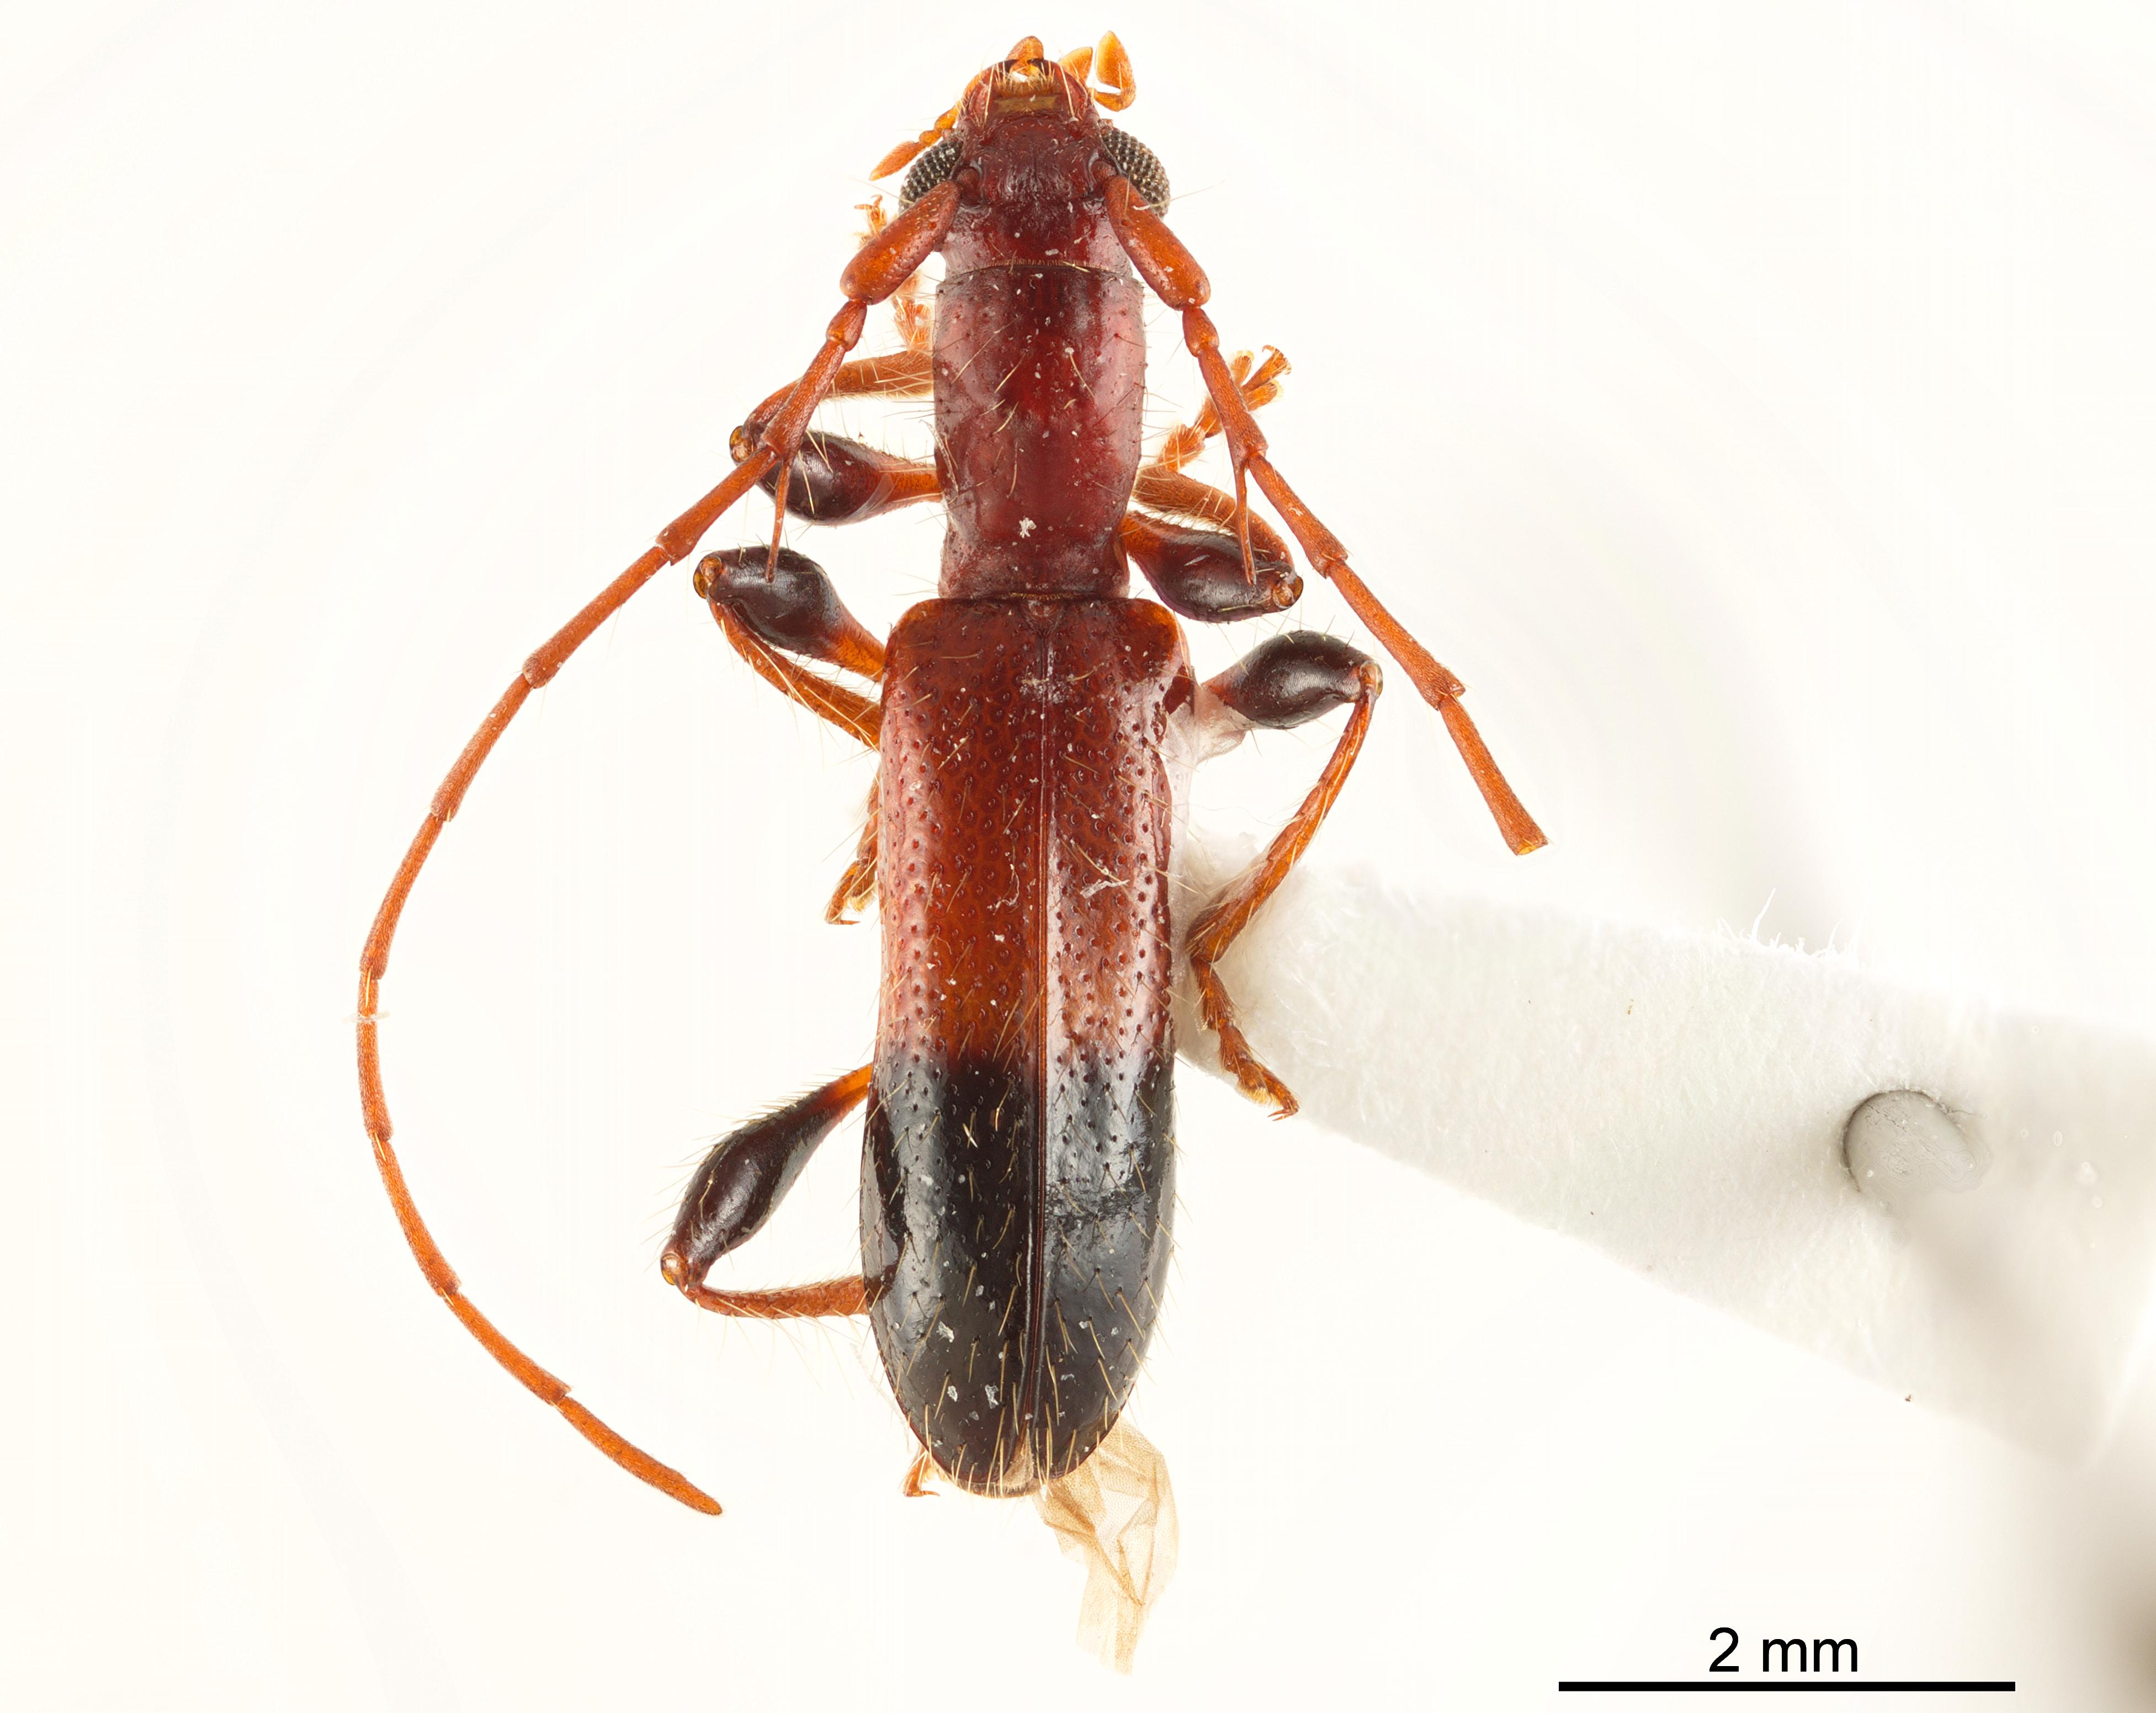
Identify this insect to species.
Minipsyrassa bicolor
